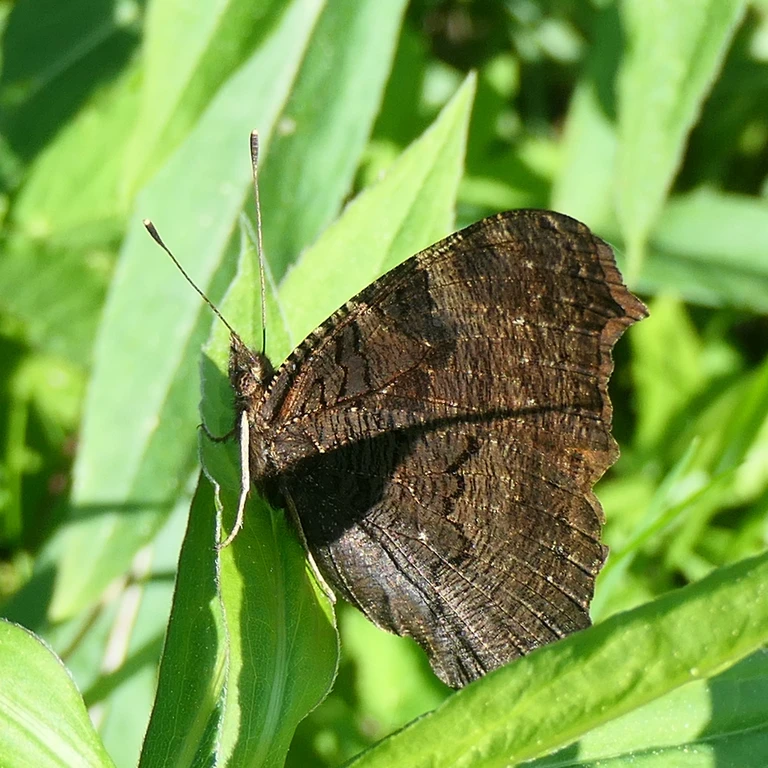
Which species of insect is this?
Aglais io
